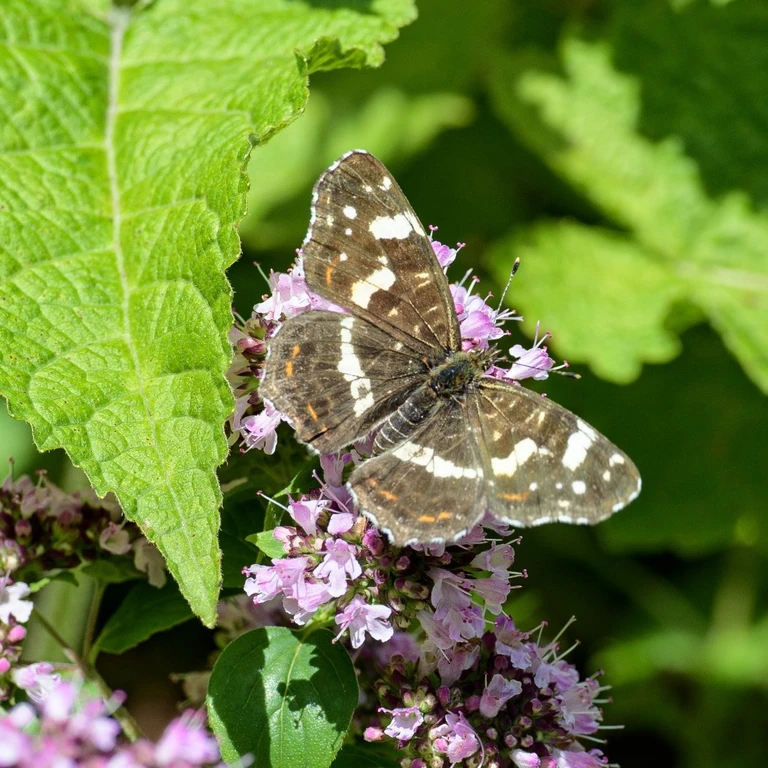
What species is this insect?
Araschnia levana
